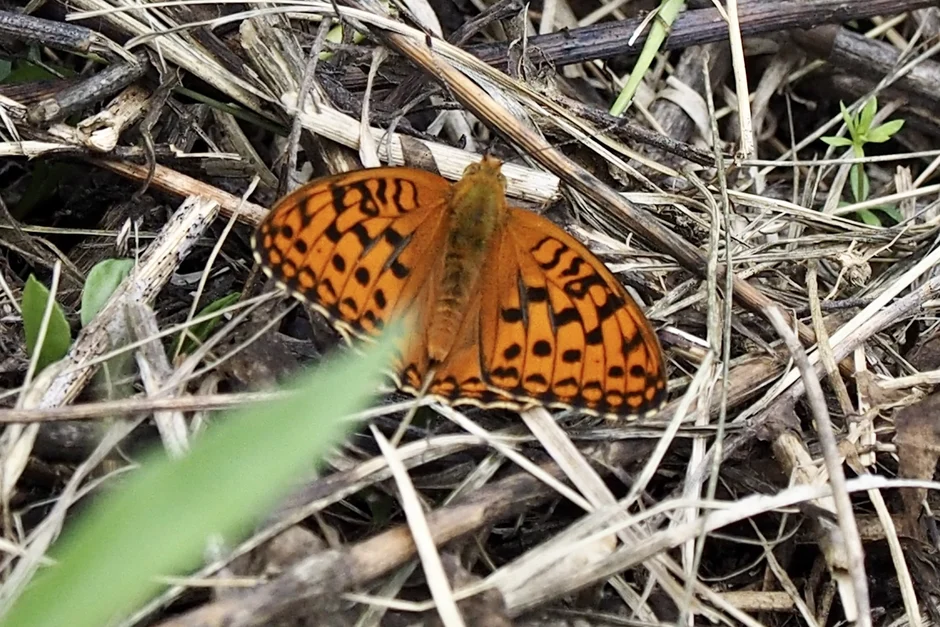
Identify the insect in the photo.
Fabriciana adippe
